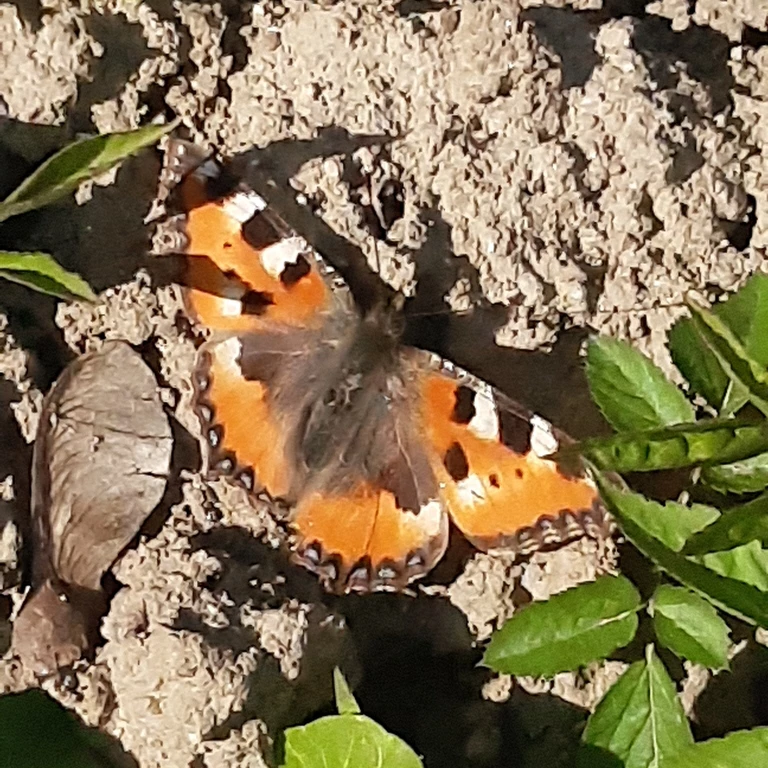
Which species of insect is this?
Aglais urticae
